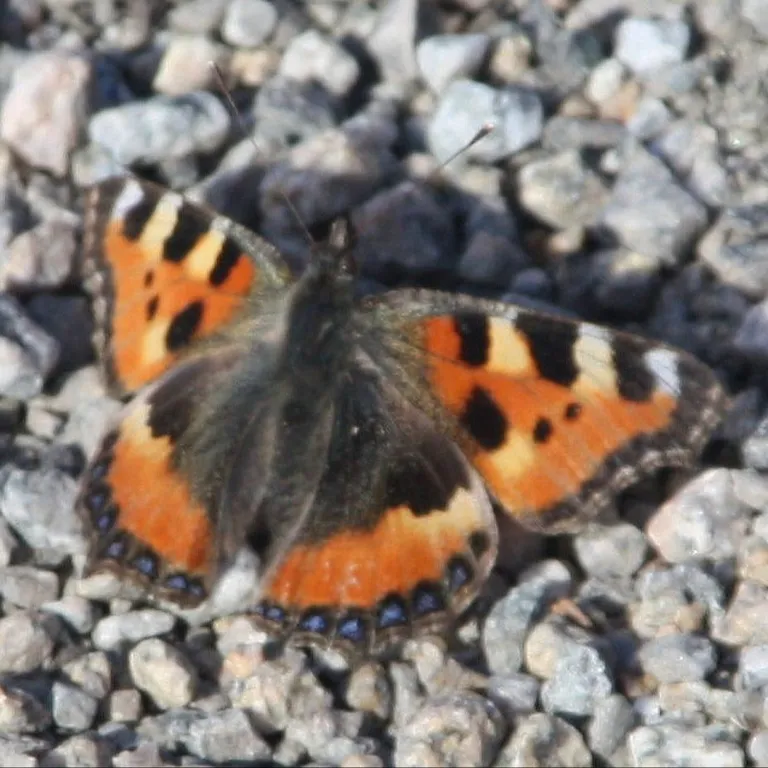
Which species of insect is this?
Aglais urticae
